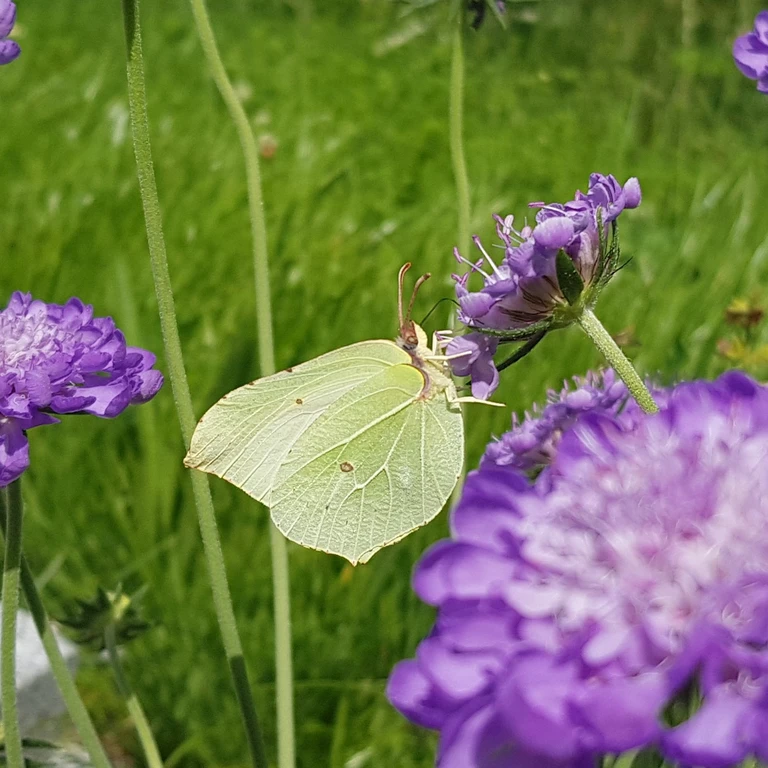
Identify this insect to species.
Gonepteryx rhamni
